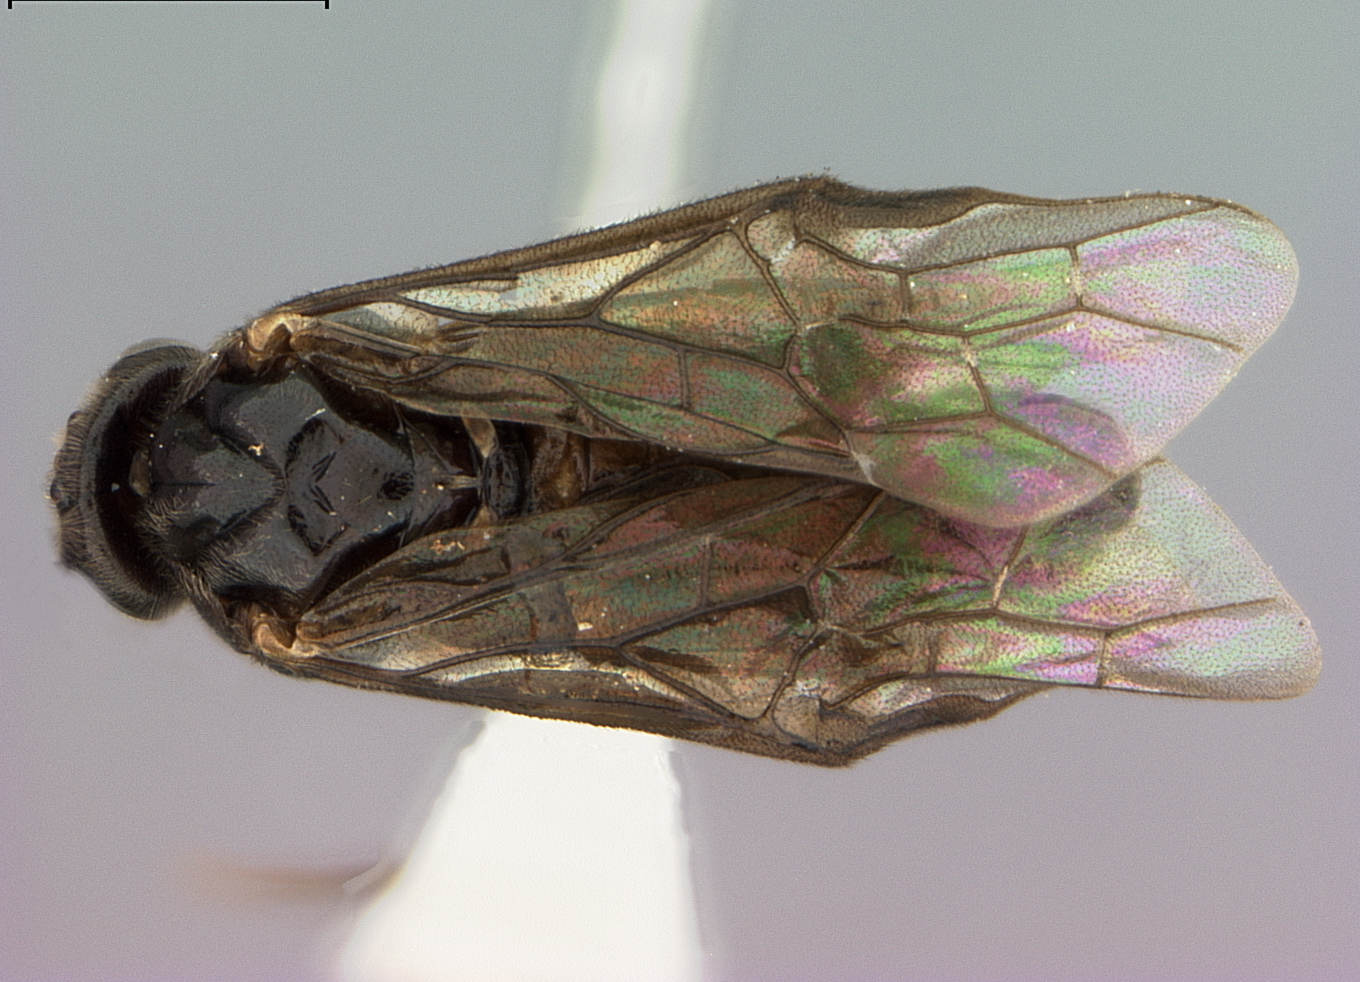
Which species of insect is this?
Priophorus pruni
